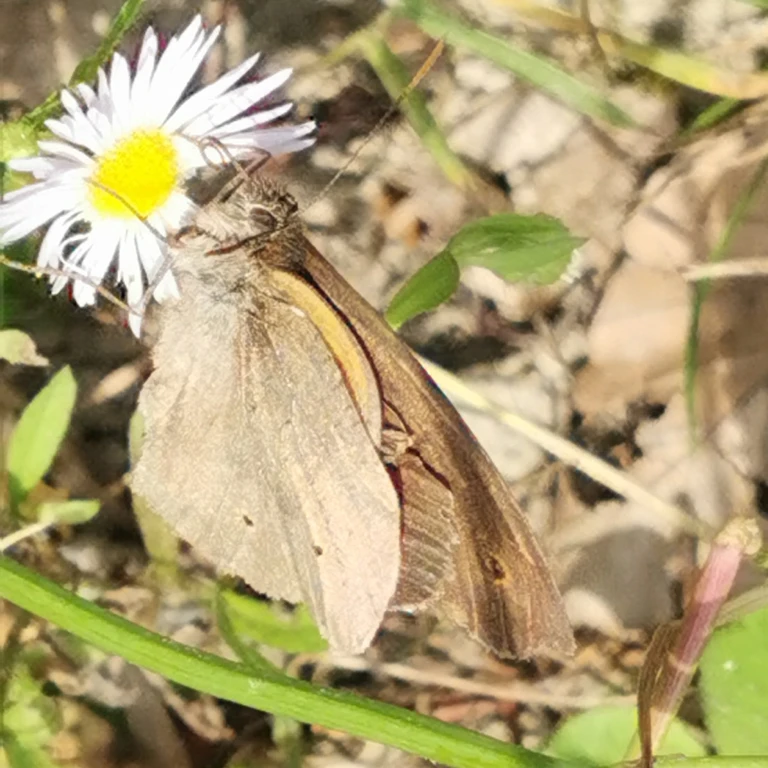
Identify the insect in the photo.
Maniola jurtina
